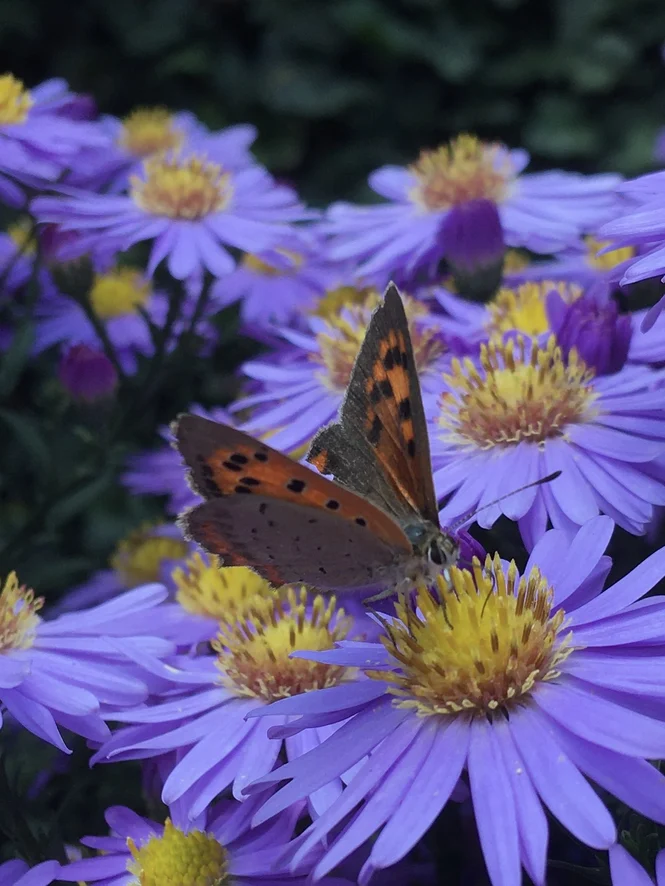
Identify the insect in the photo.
Lycaena phlaeas
